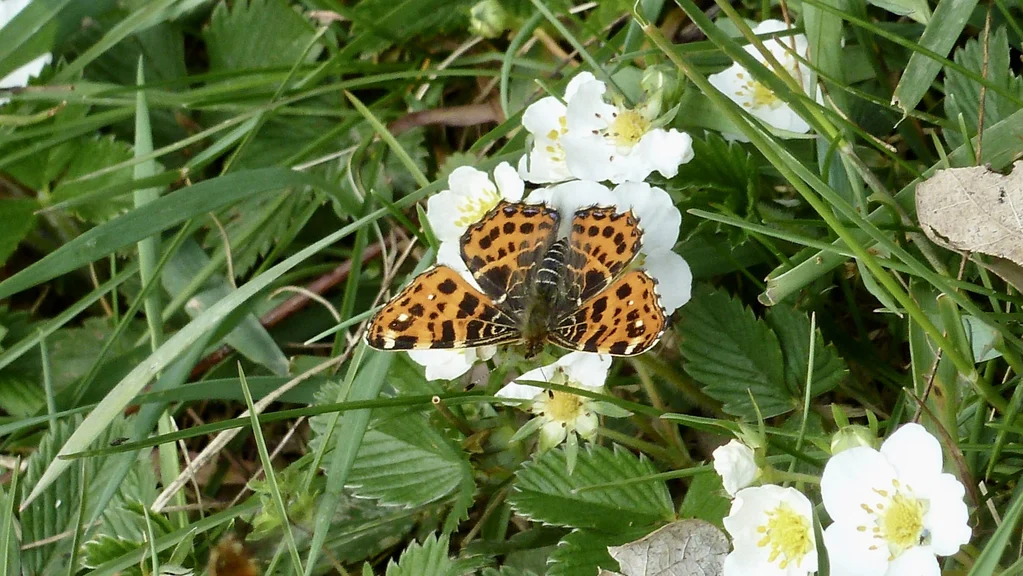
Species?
Araschnia levana
